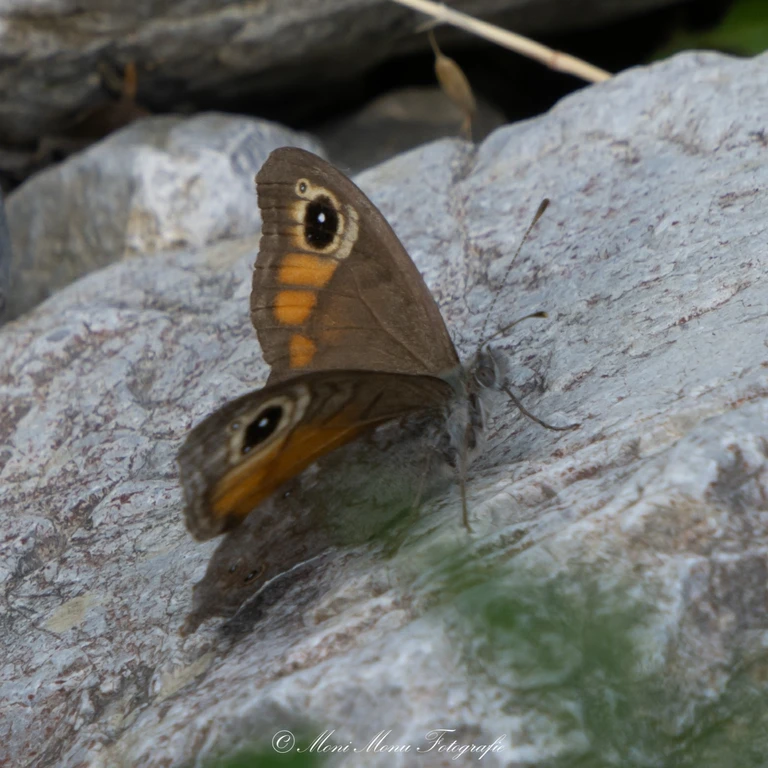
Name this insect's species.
Lasiommata maera (also Pararge maera)
